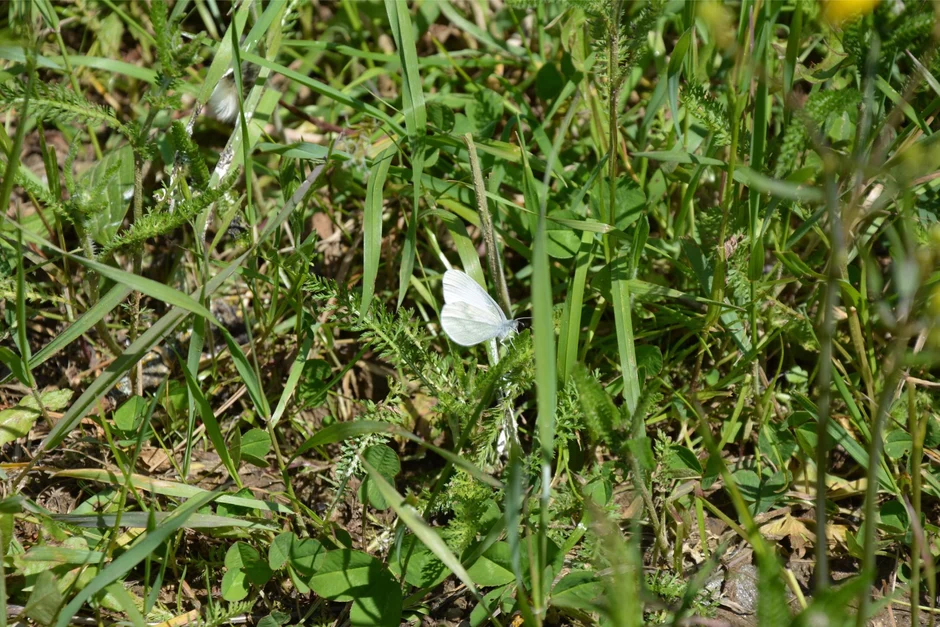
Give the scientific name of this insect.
Leptidea sinapis/juvernica
